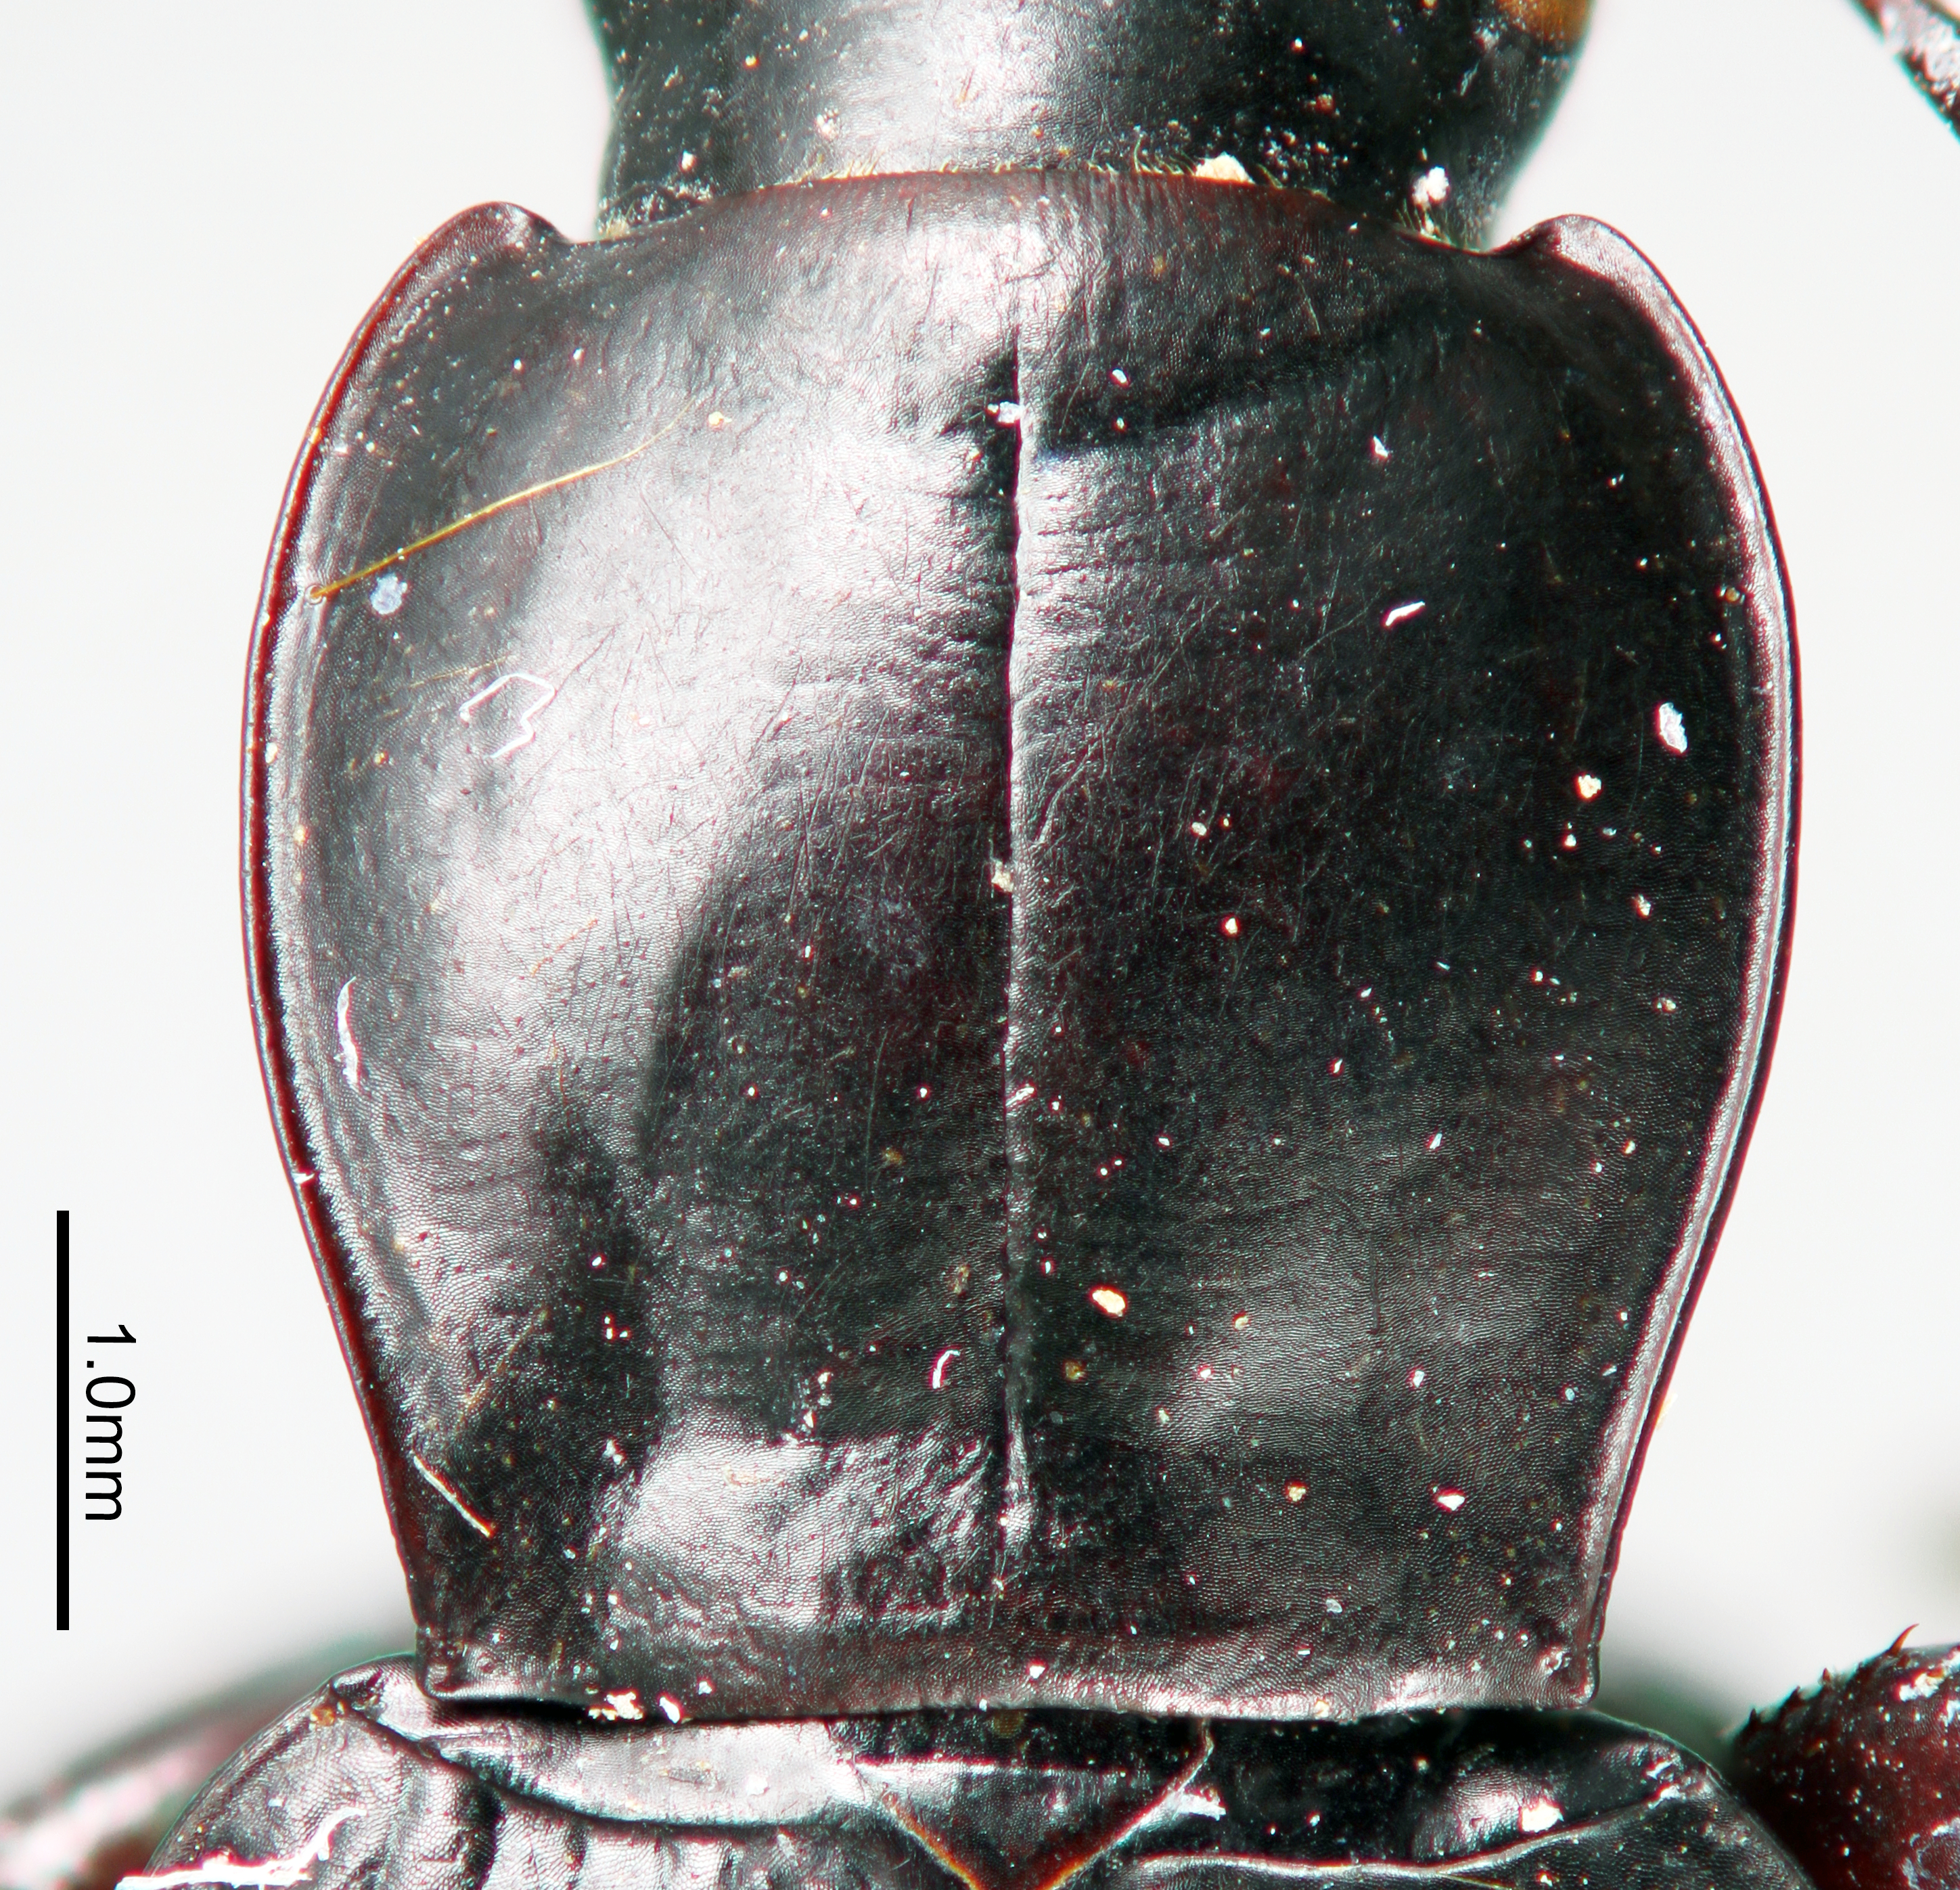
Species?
Pterostichus annosus
